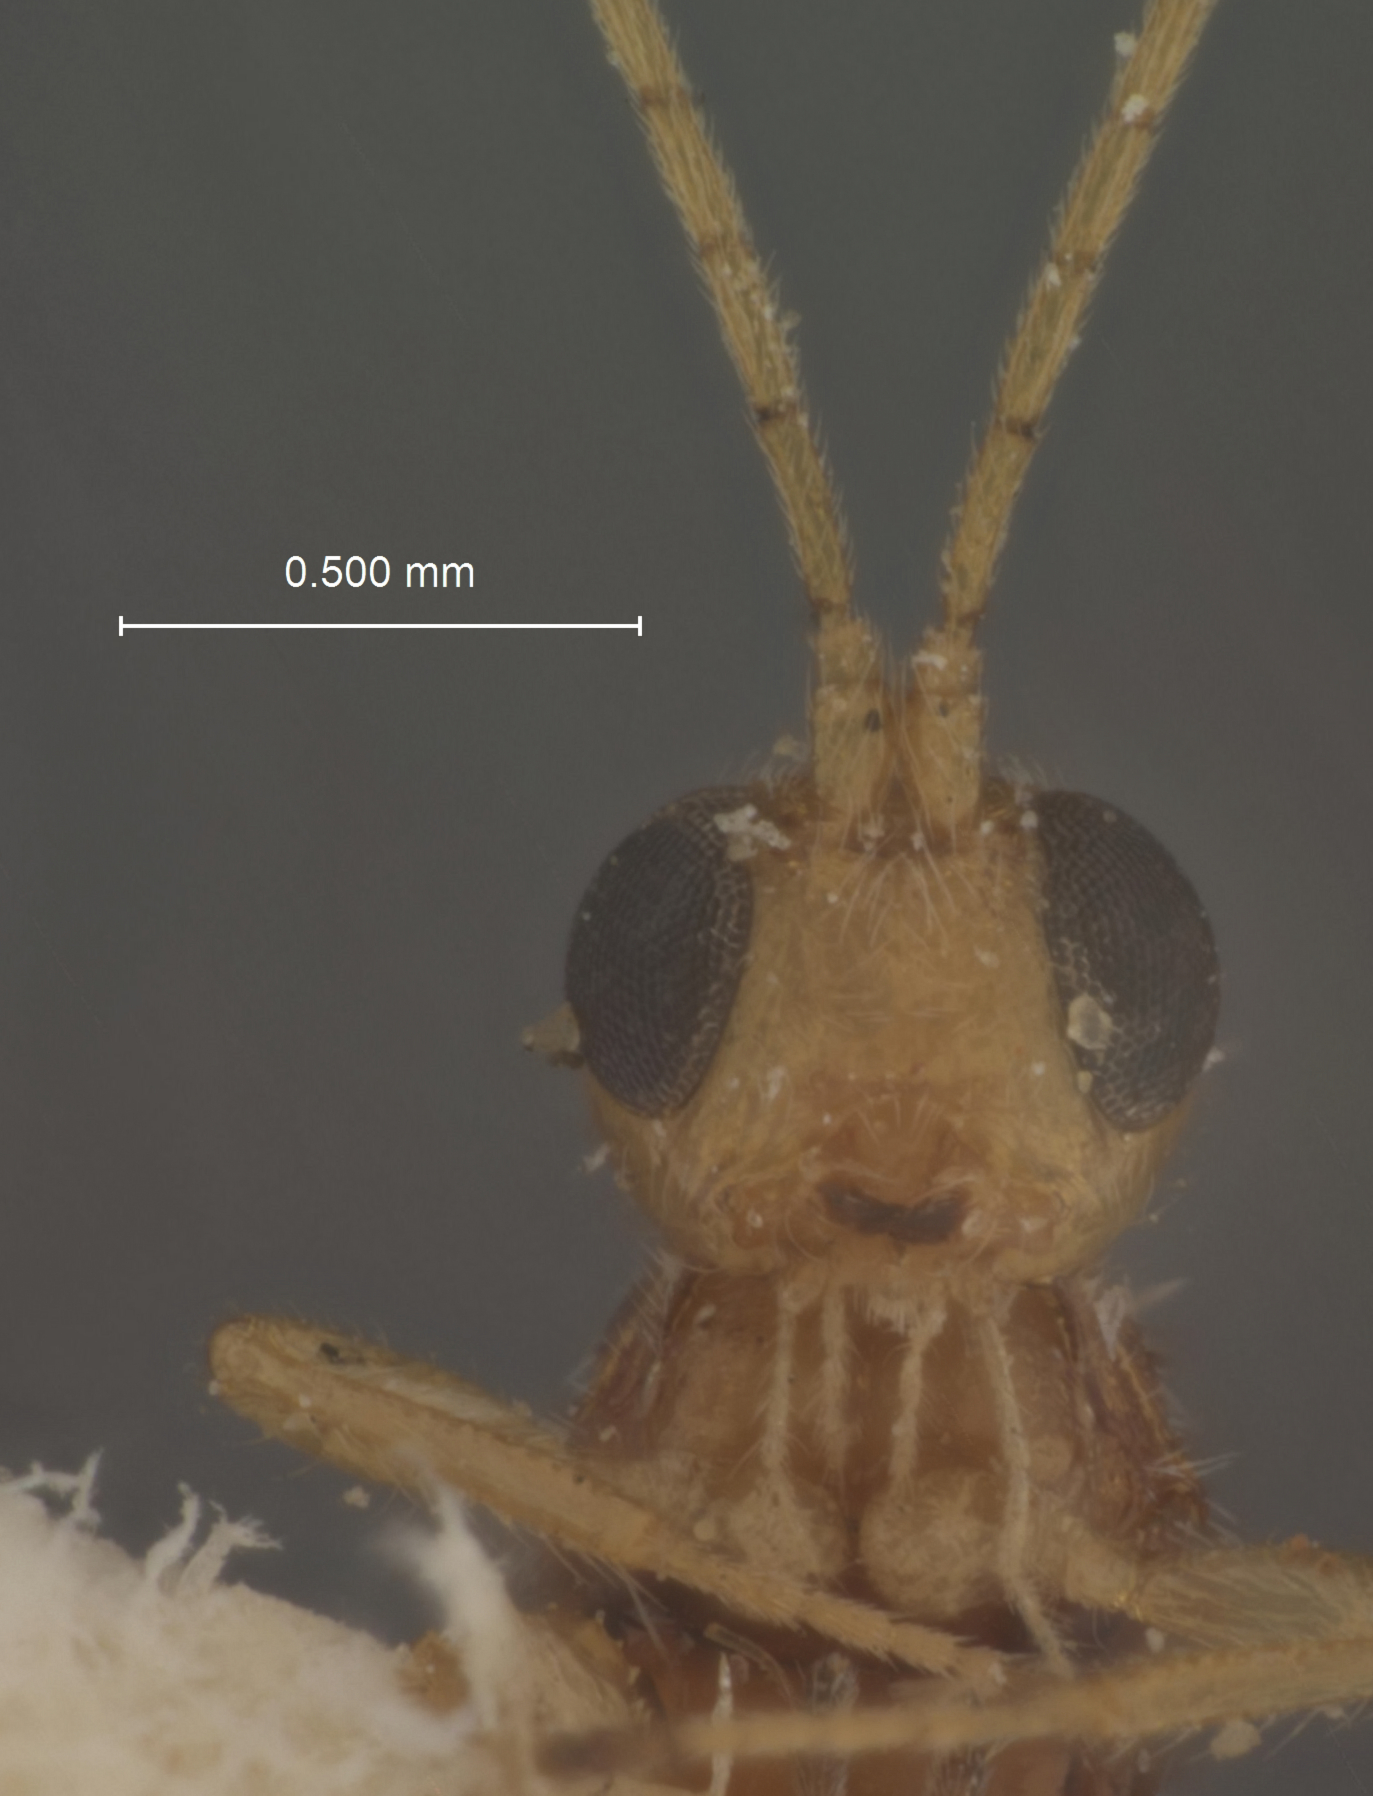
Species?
Heterospilus bruchi
